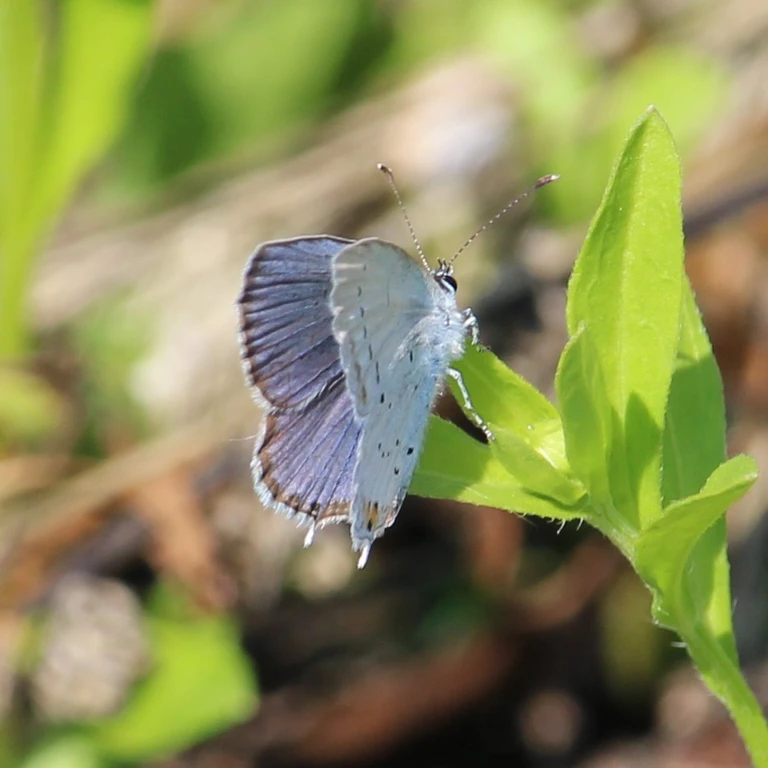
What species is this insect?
Cupido argiades (also Elkalyce argiades)
